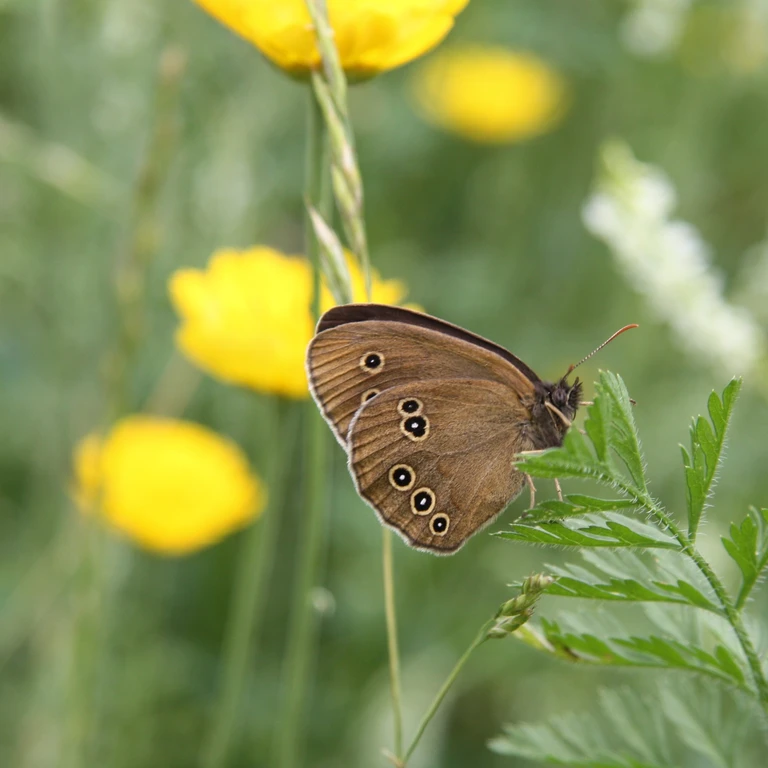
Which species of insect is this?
Aphantopus hyperantus
